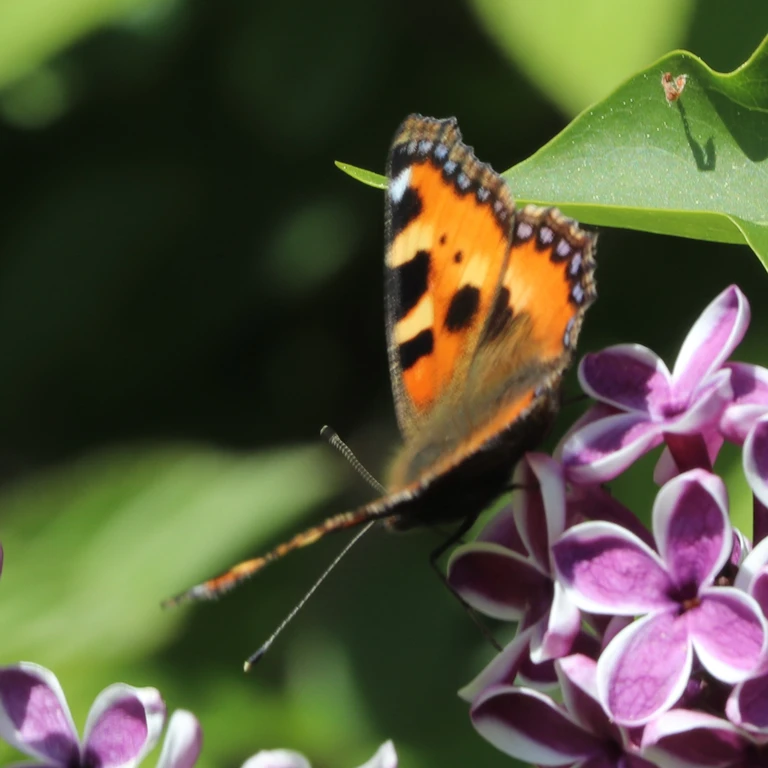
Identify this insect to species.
Aglais urticae
